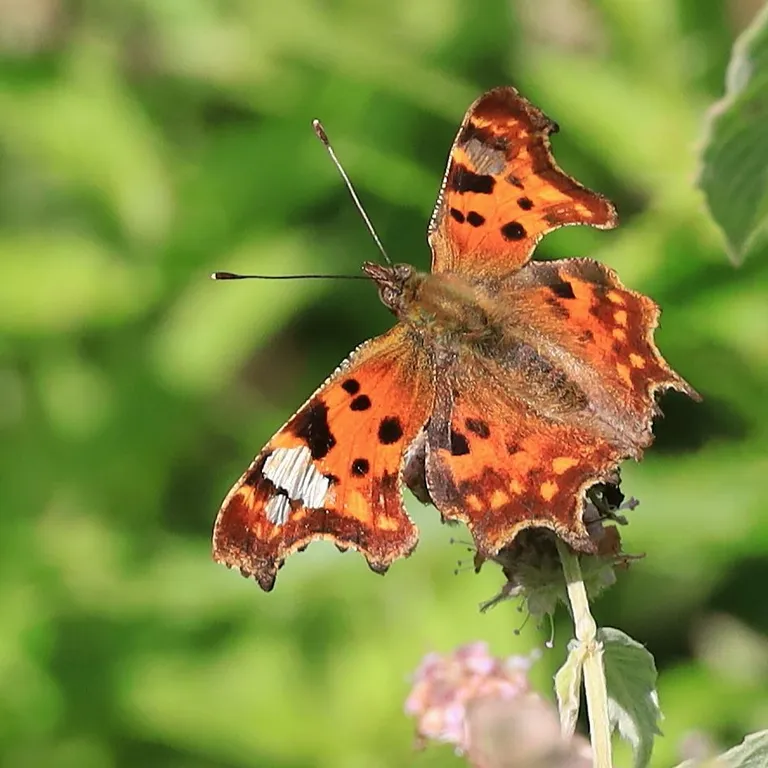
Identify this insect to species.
Polygonia c-album
